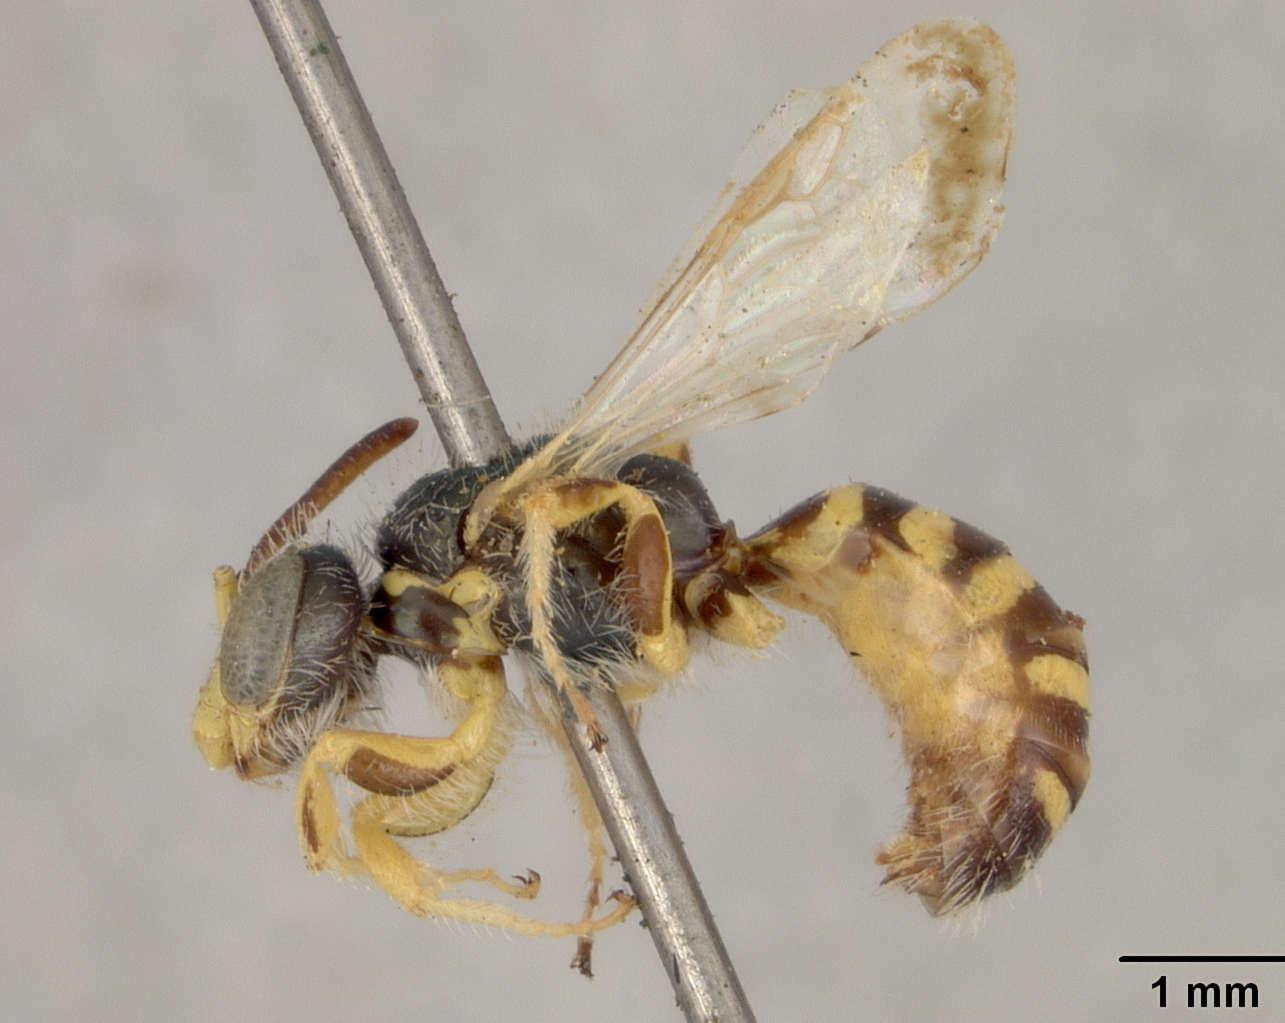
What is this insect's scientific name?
Perdita bruneri
